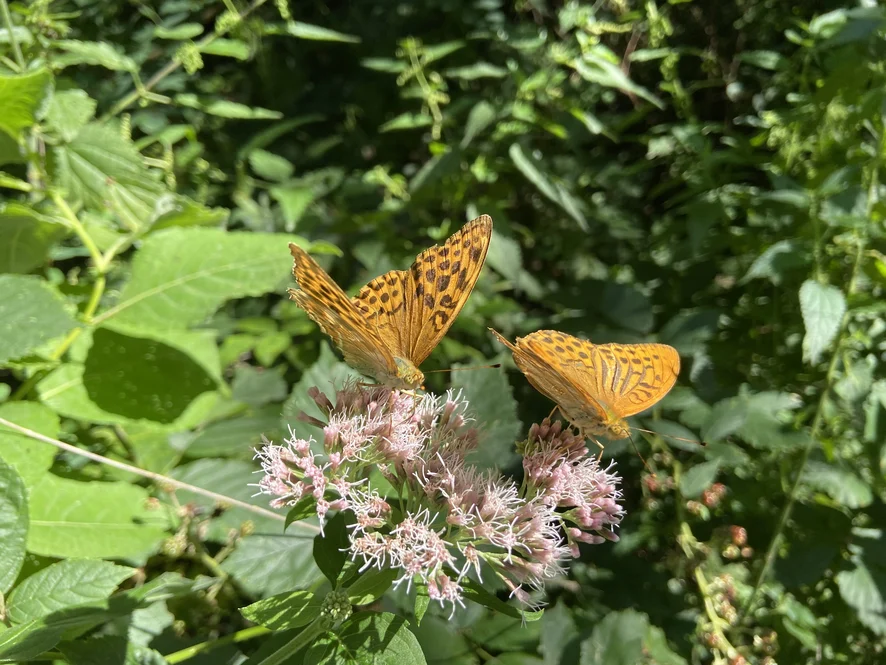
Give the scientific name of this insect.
Argynnis paphia
